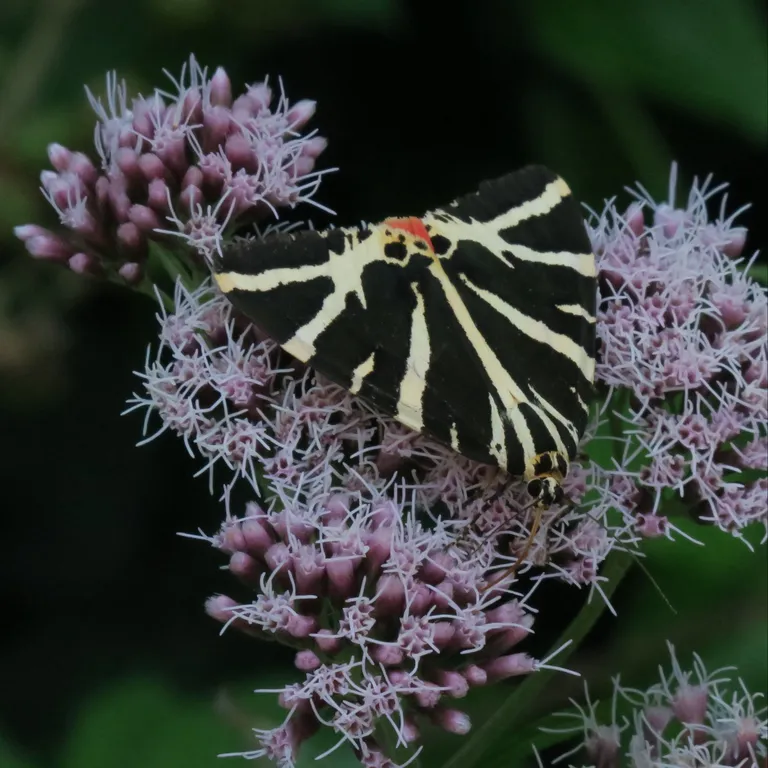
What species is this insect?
Euplagia quadripunctaria
